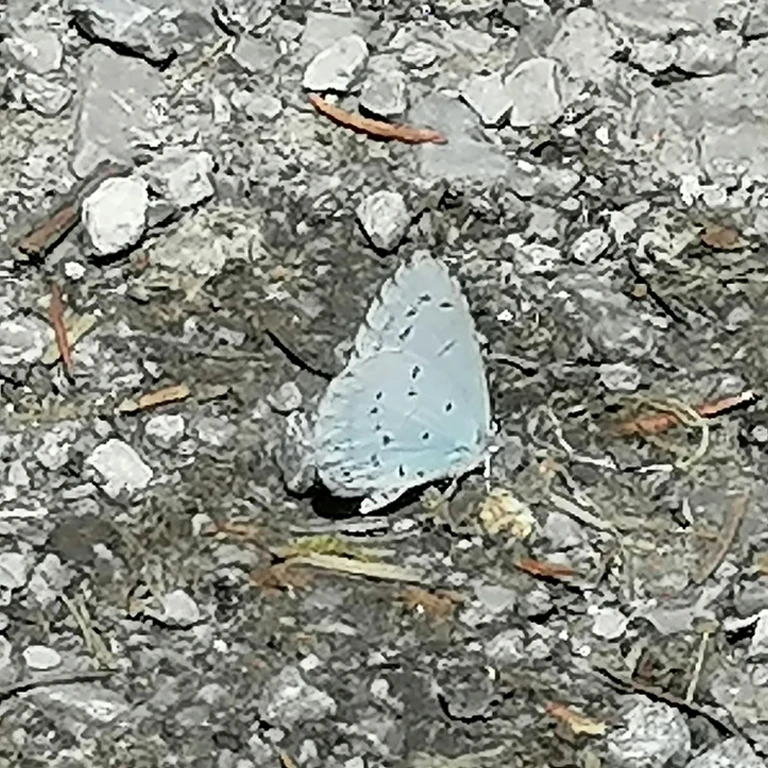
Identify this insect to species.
Celastrina argiolus
